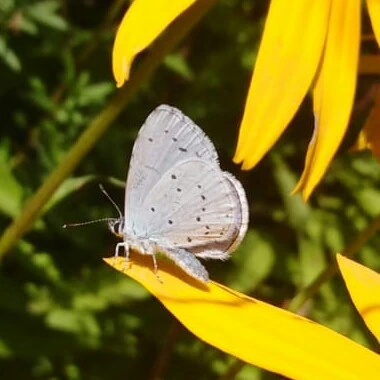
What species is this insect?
Celastrina argiolus
